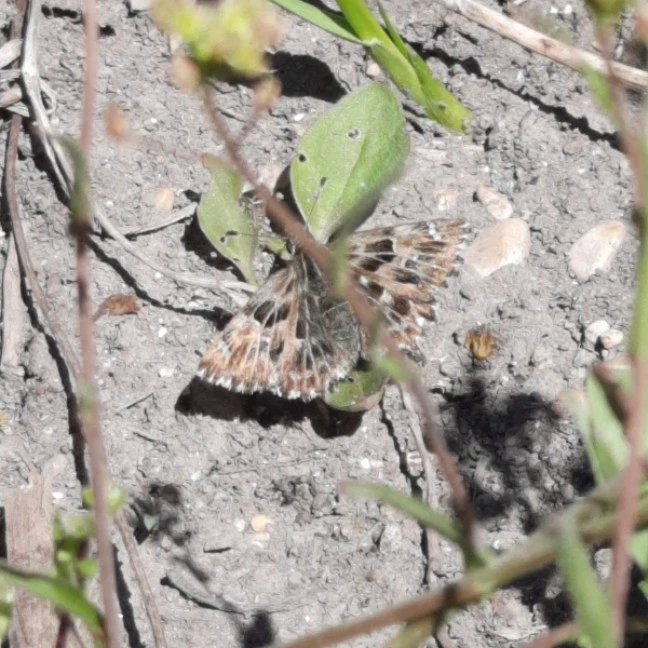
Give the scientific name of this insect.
Carcharodus alceae
